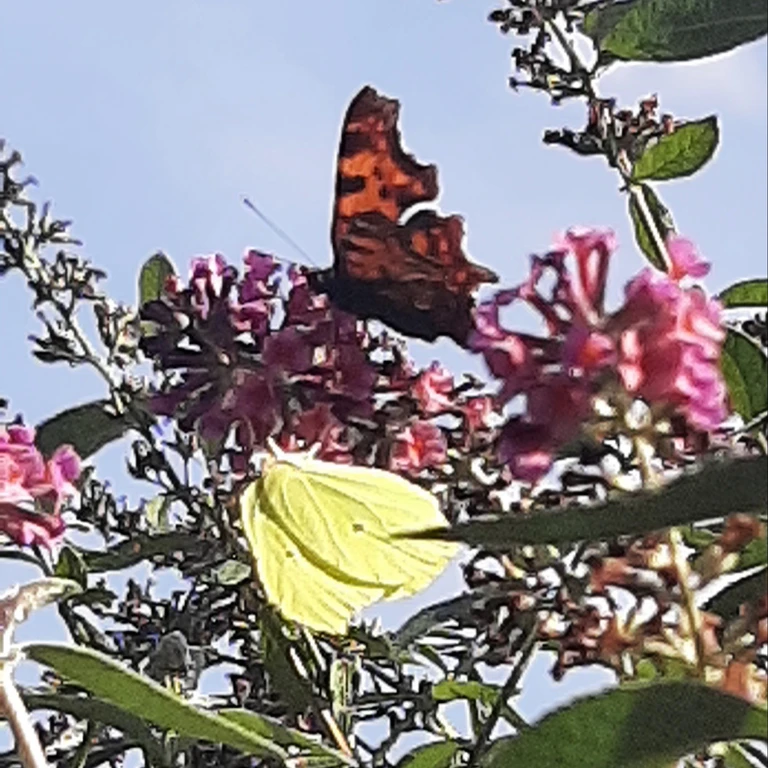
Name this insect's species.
Polygonia c-album
